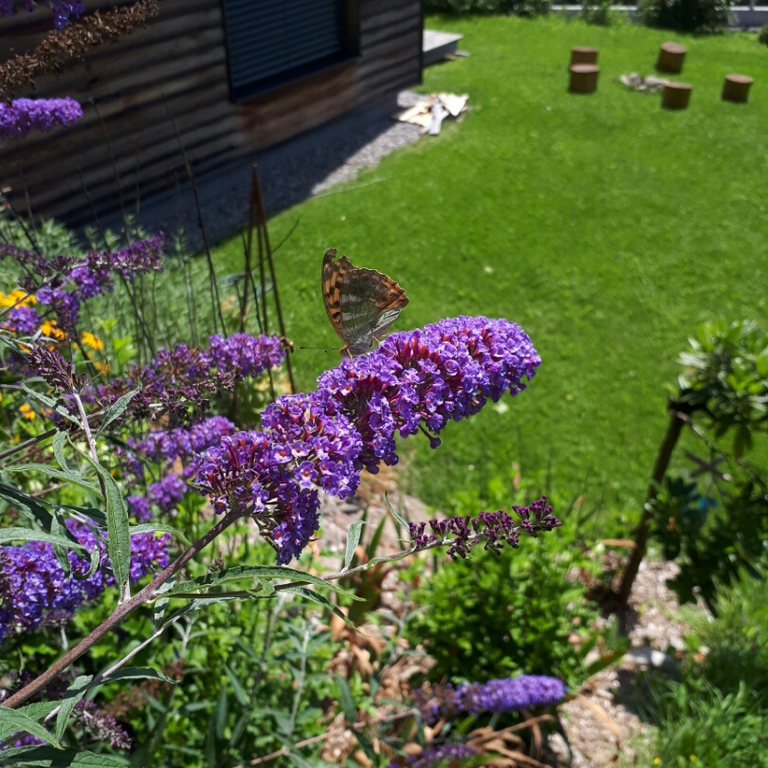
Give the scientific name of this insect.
Argynnis paphia
